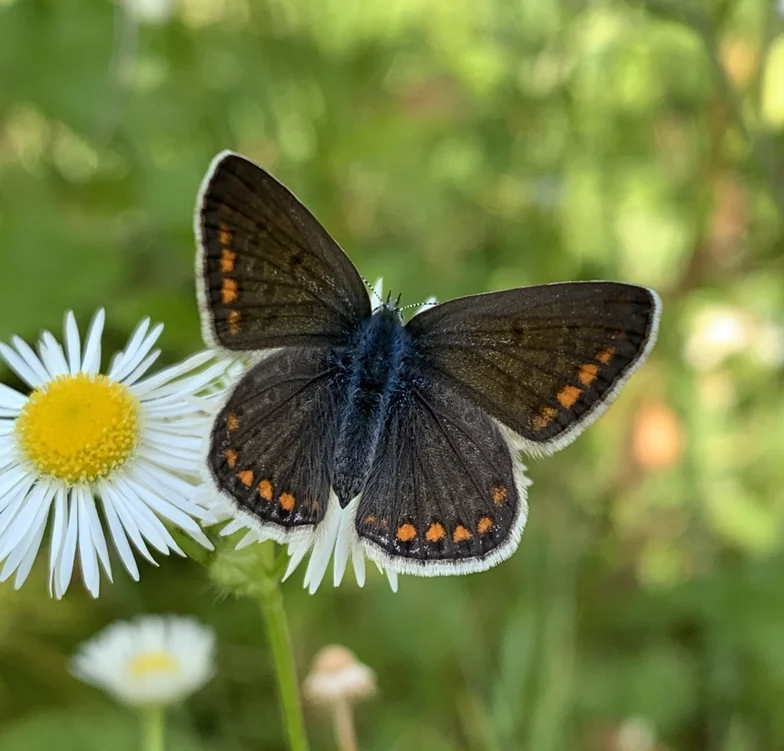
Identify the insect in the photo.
Polyommatus icarus
